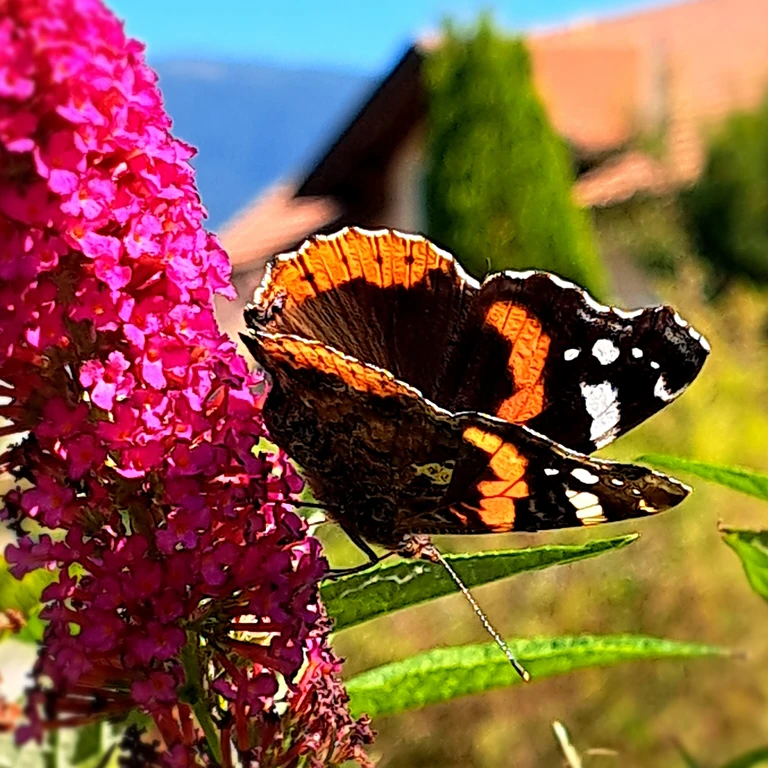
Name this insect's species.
Vanessa atalanta
